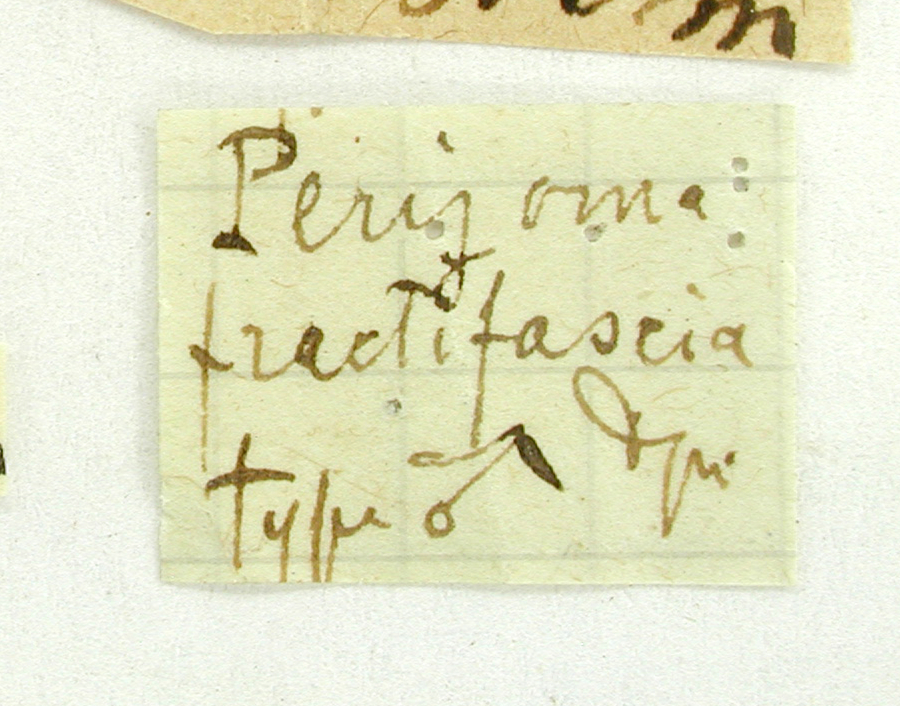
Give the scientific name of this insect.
Perizoma fractifascia
